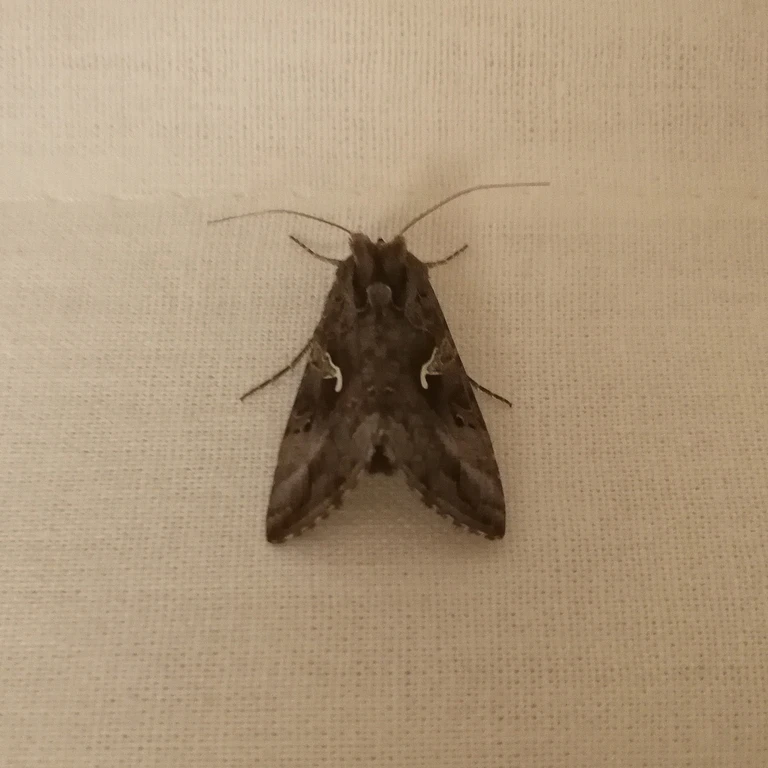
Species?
Autographa gamma
